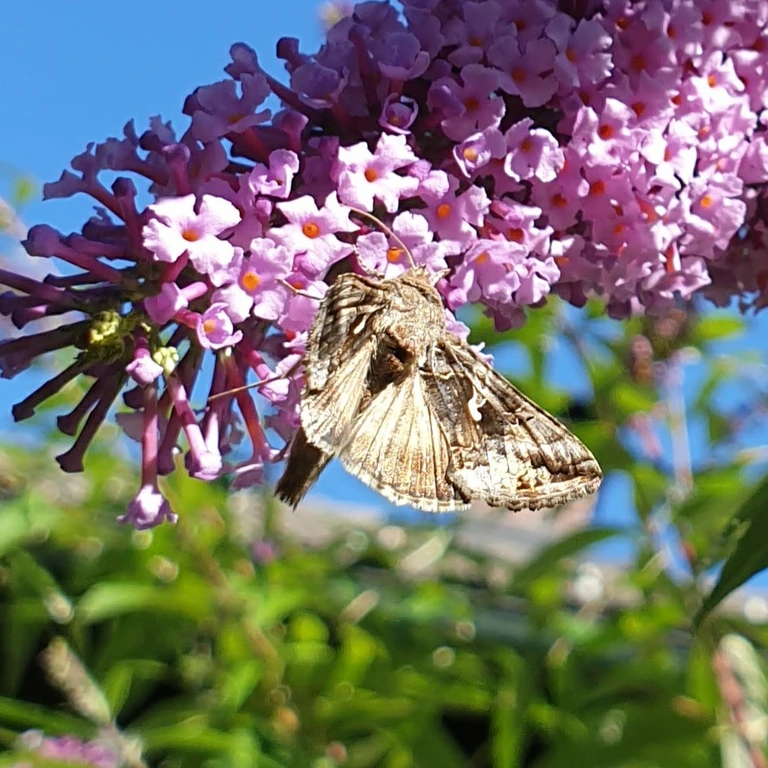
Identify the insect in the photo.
Autographa gamma
